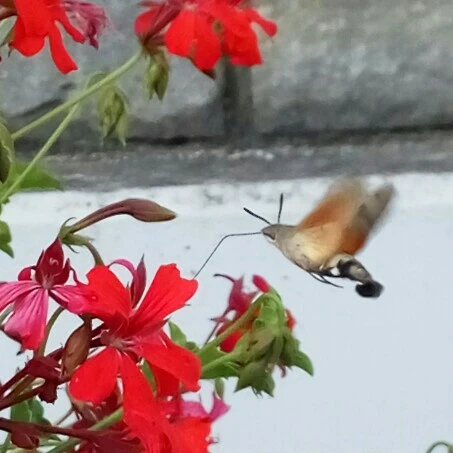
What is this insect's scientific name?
Macroglossum stellatarum
